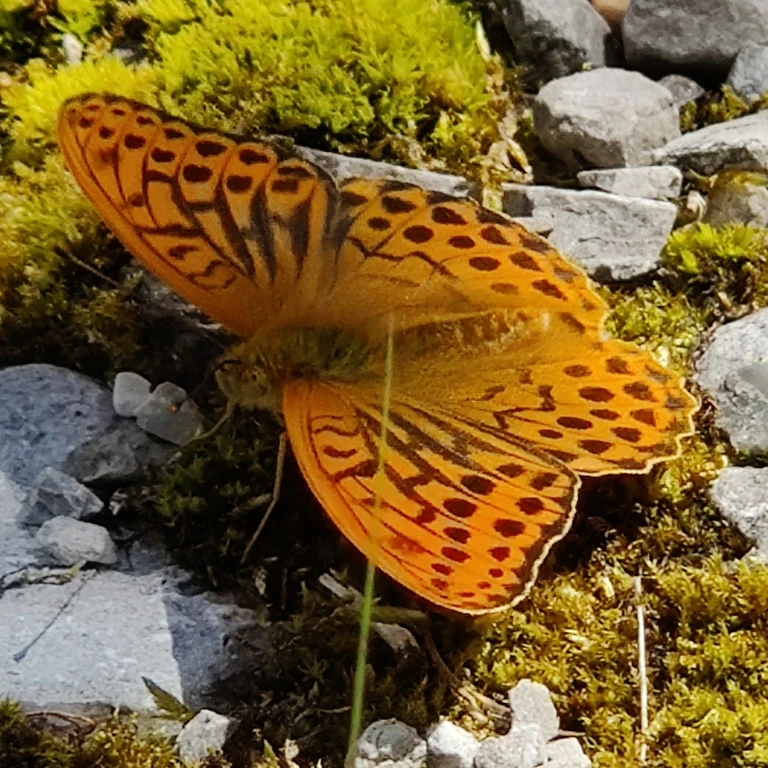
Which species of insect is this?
Argynnis paphia
